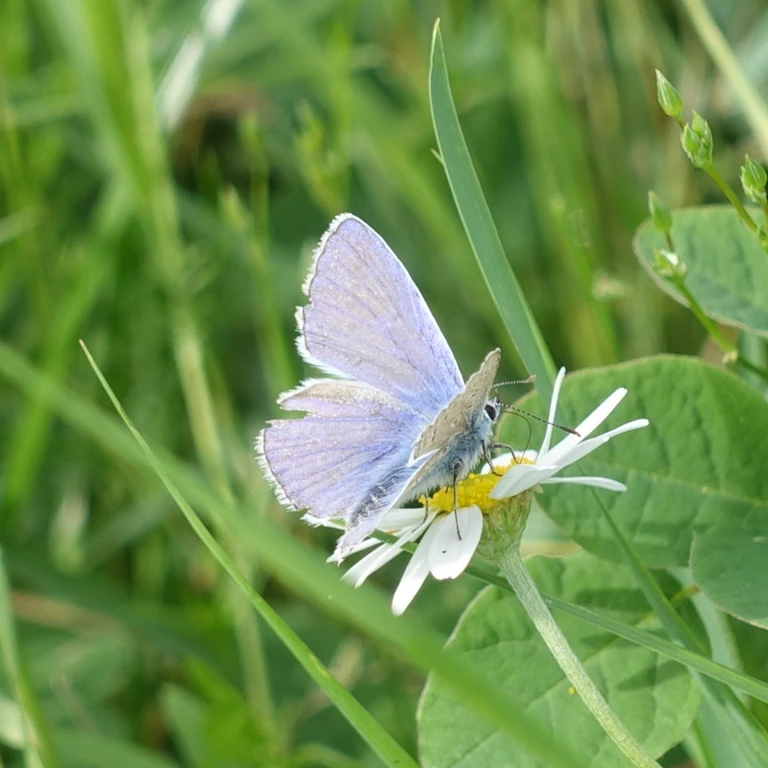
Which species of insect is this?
Polyommatus icarus
